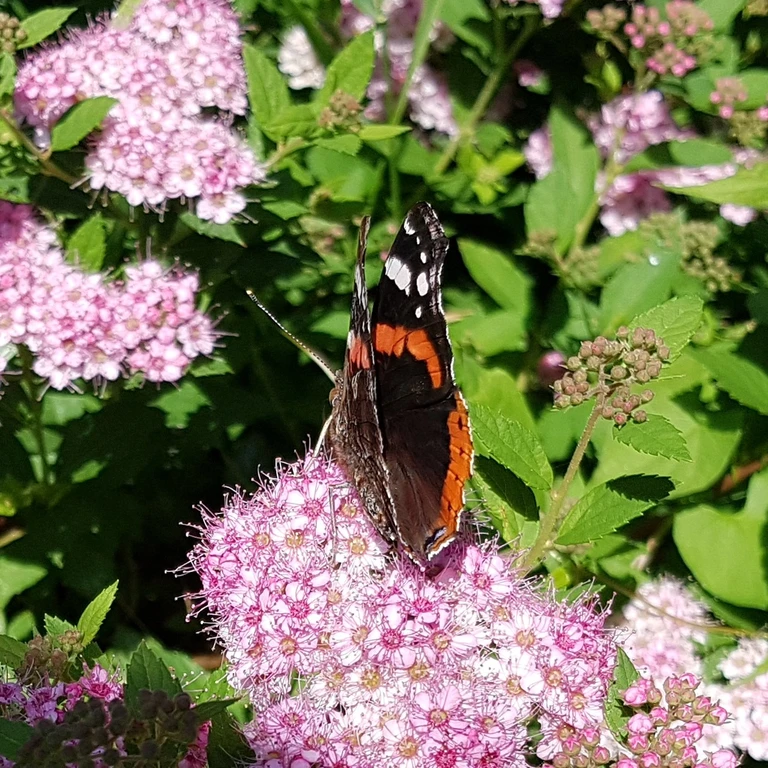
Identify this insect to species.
Vanessa atalanta
